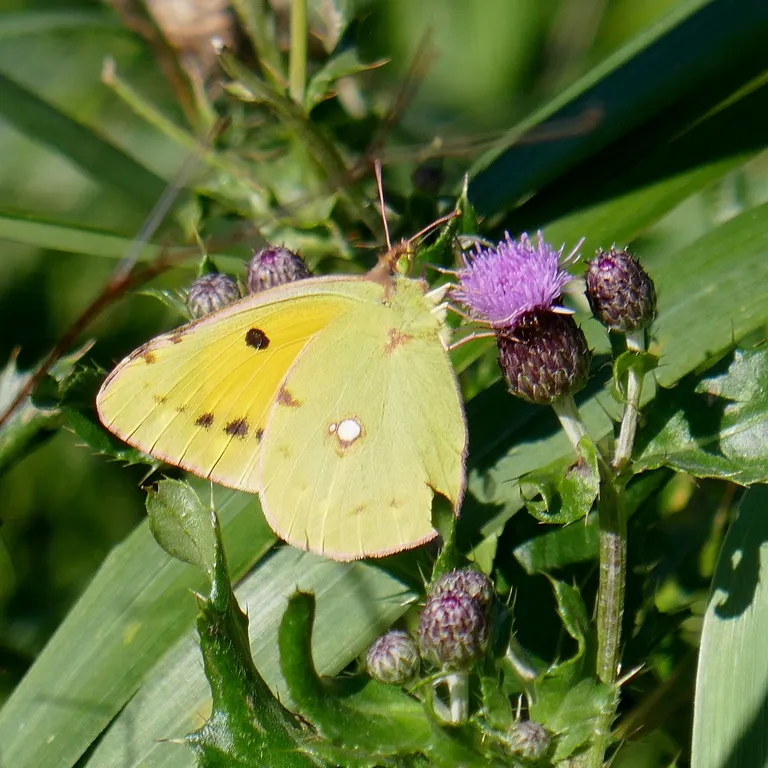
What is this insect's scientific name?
Colias croceus
